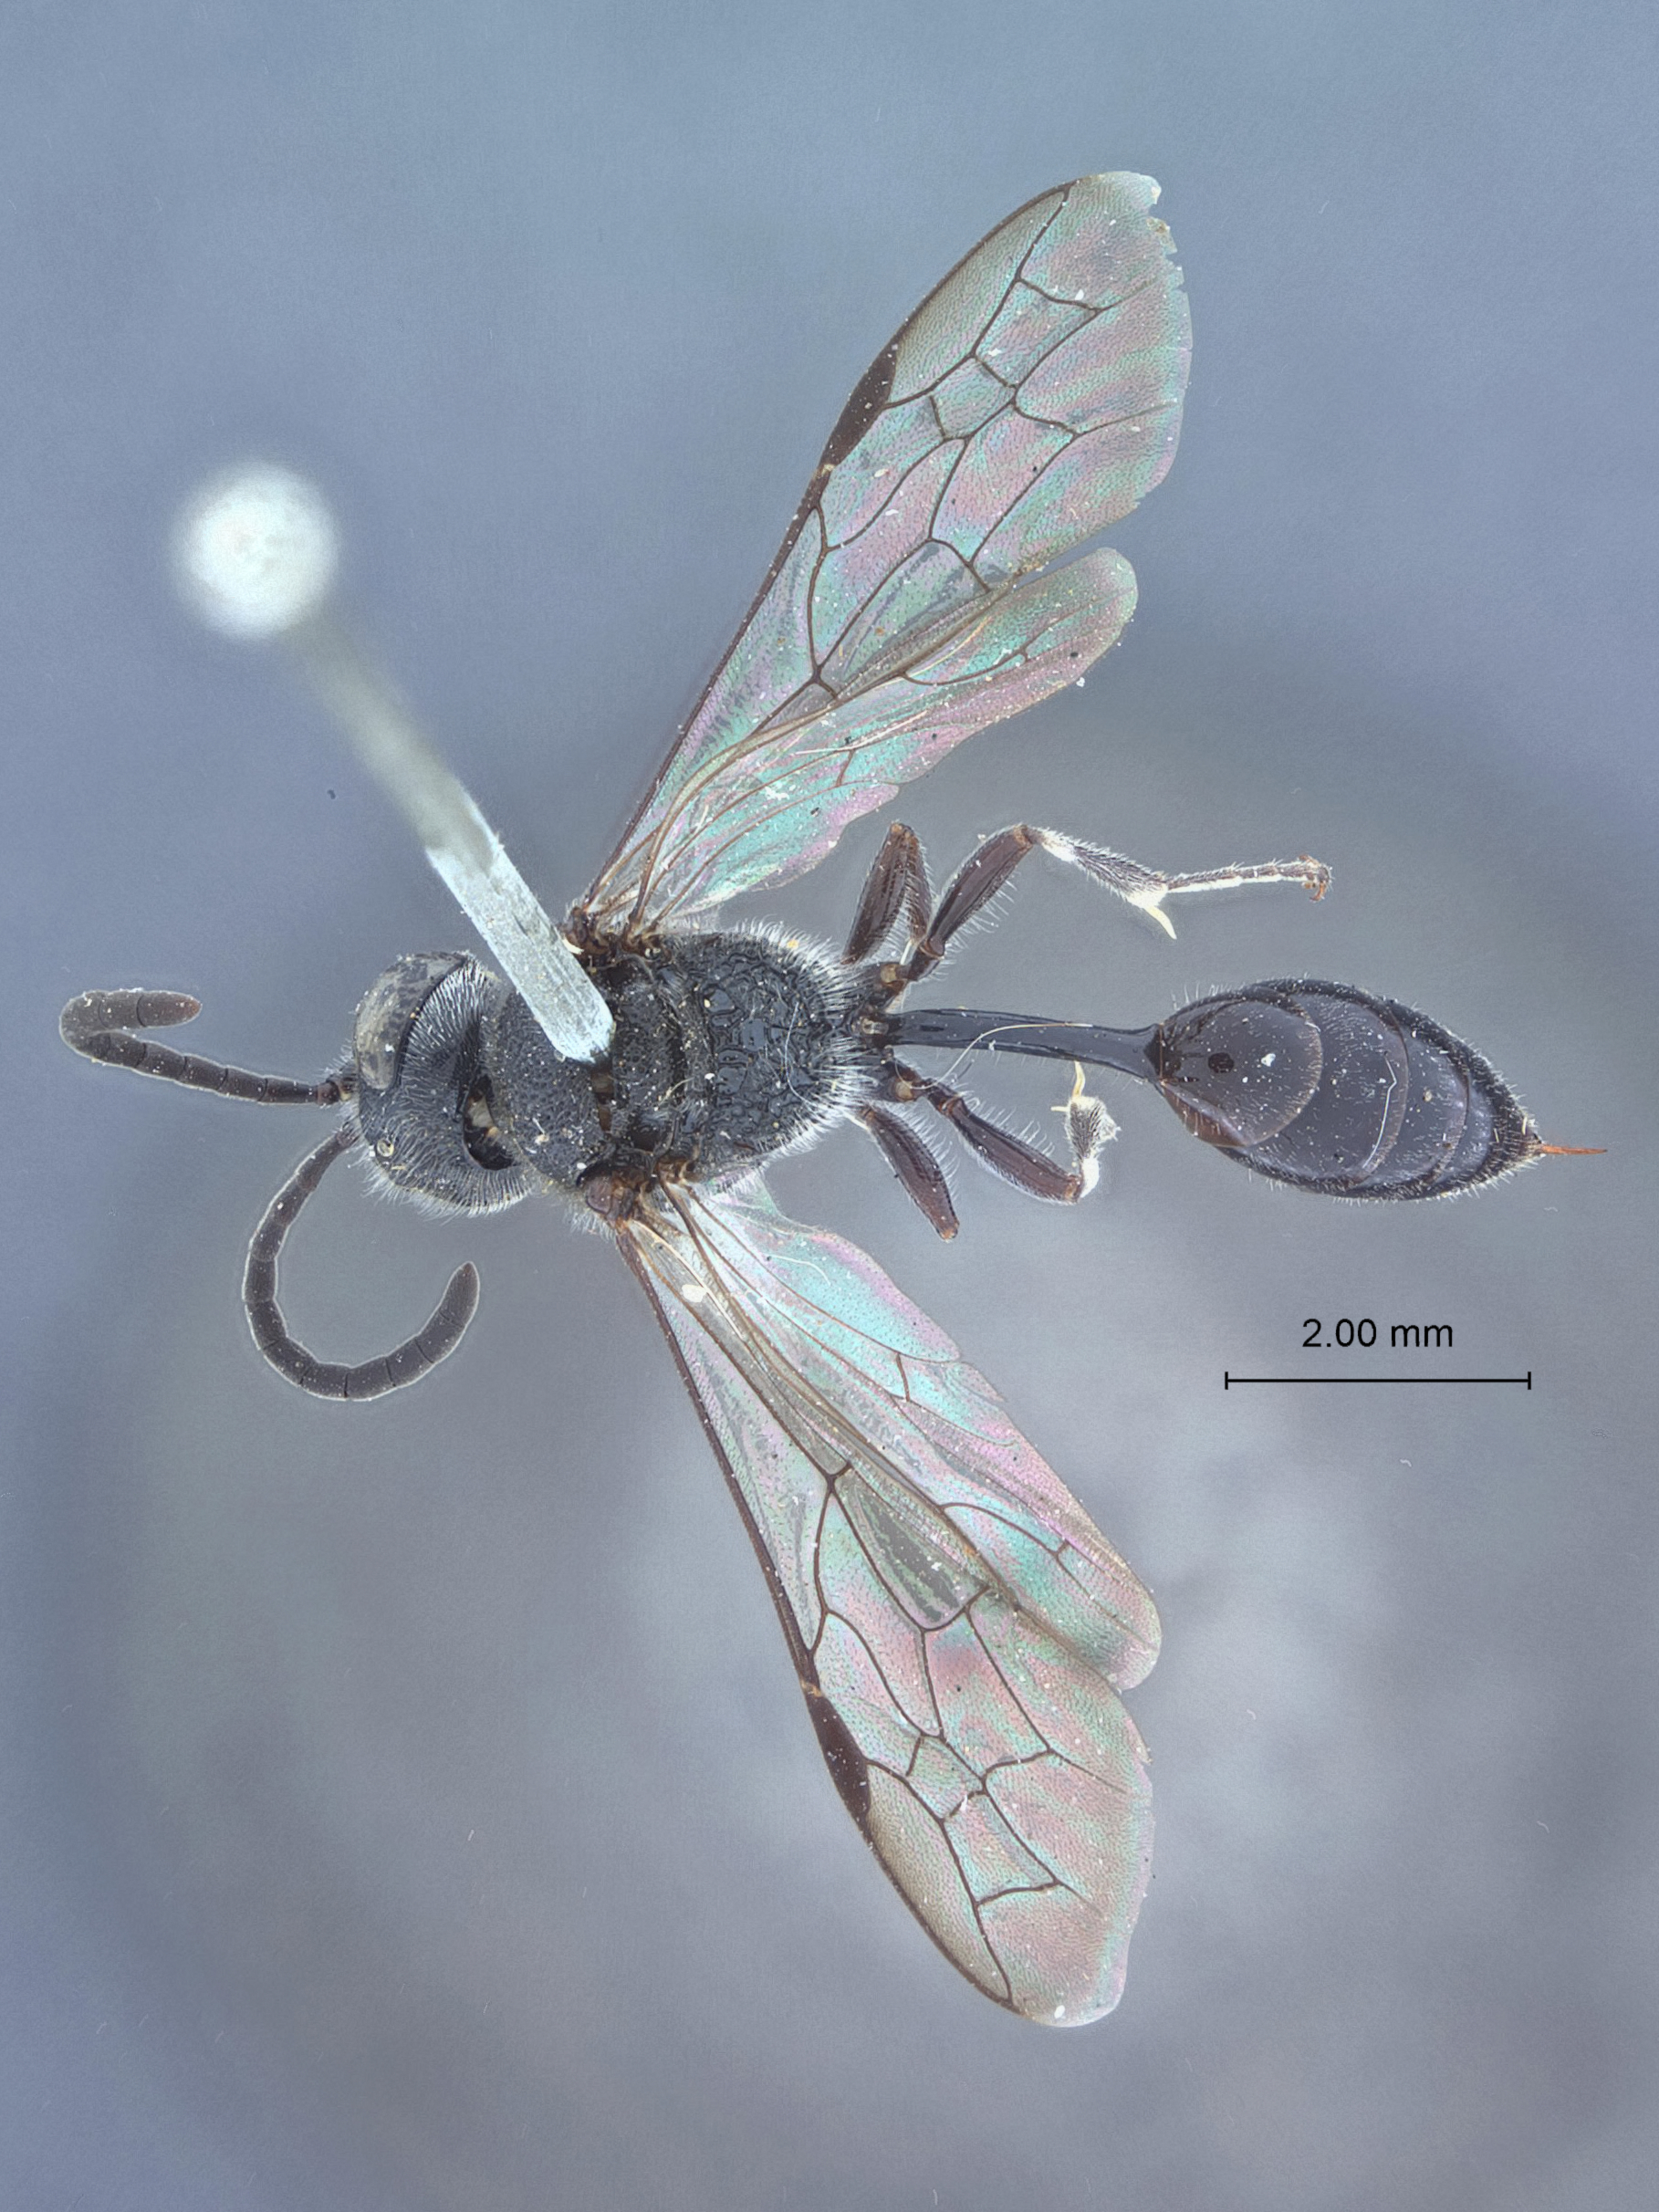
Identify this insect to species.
Psen unifasciculata
